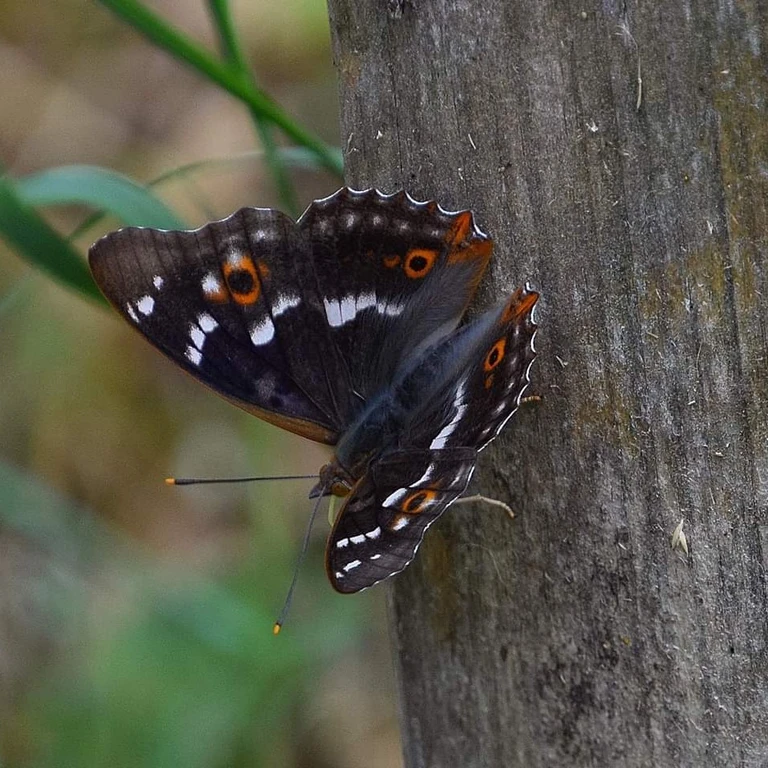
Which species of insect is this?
Apatura ilia
